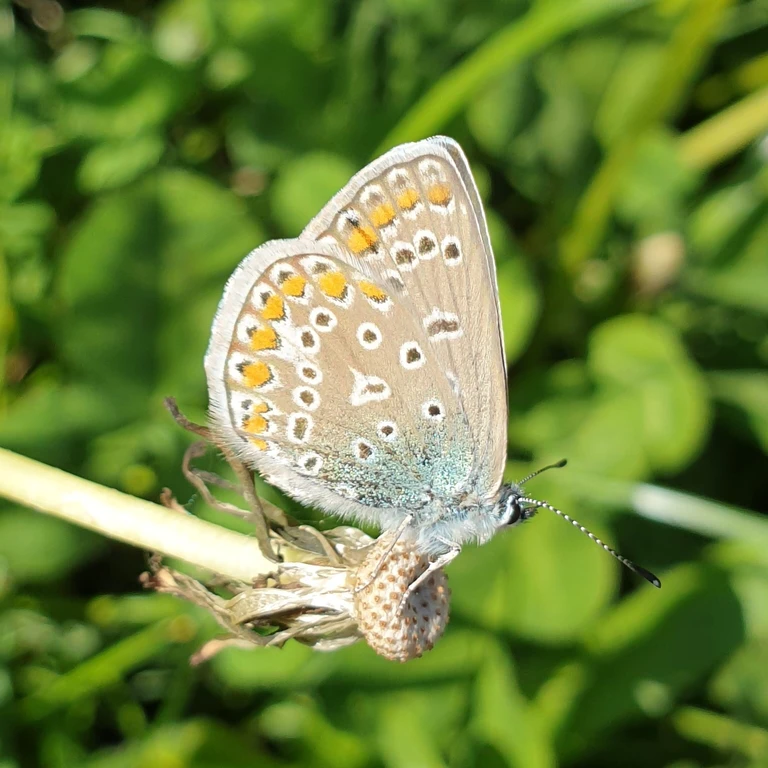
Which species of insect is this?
Polyommatus icarus
